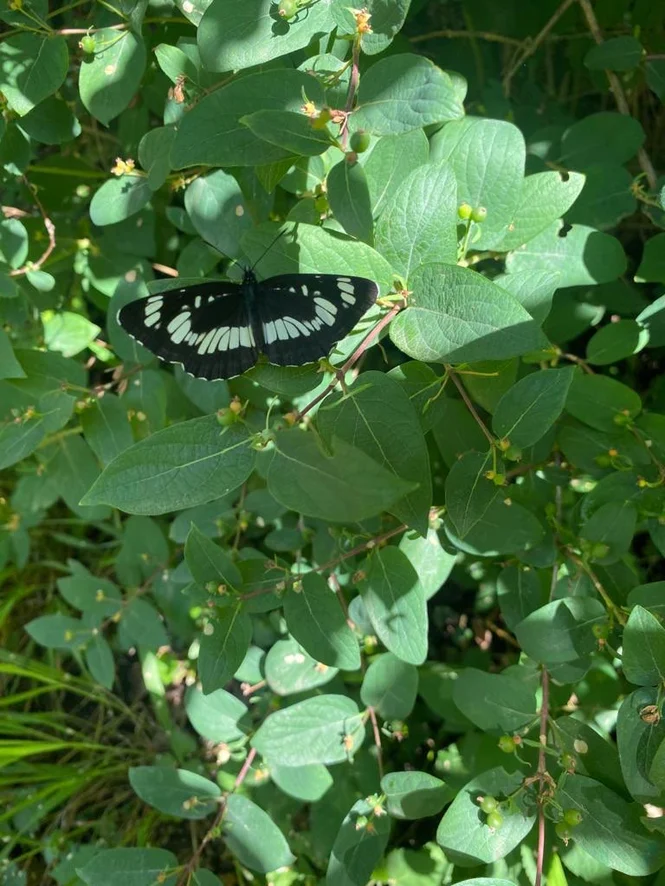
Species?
Neptis rivularis
